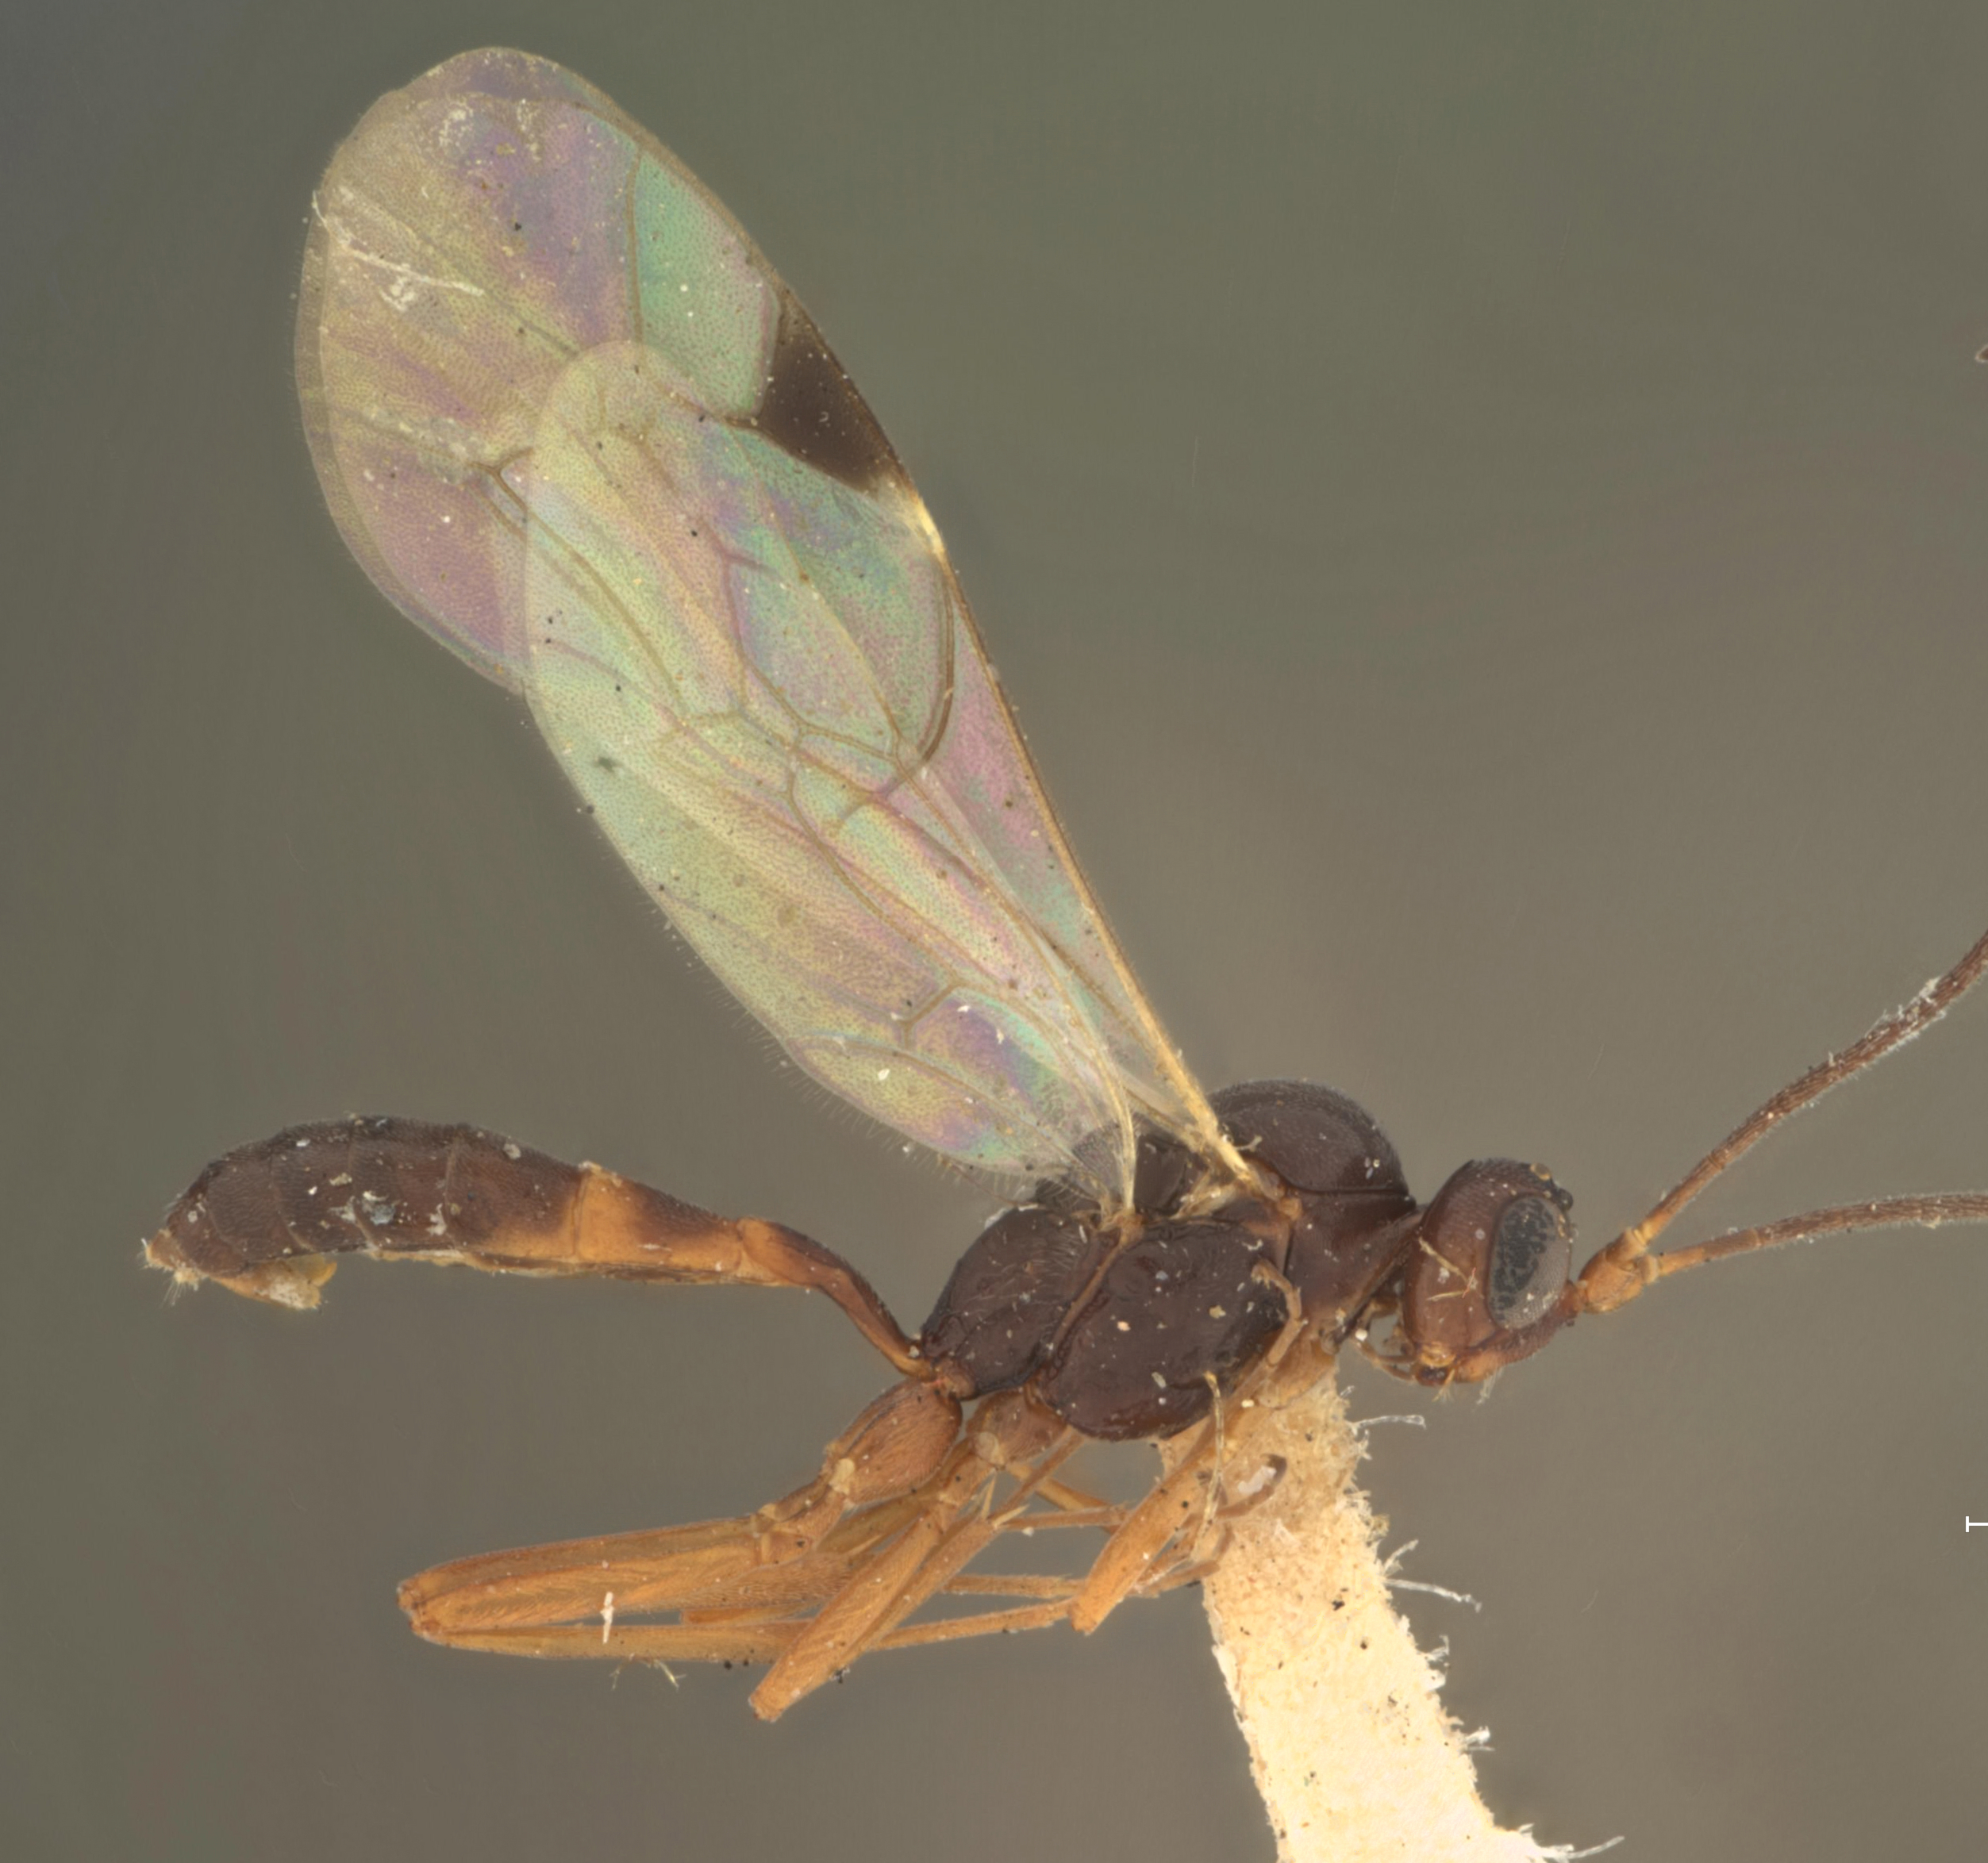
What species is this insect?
Pezomachus insolitus
